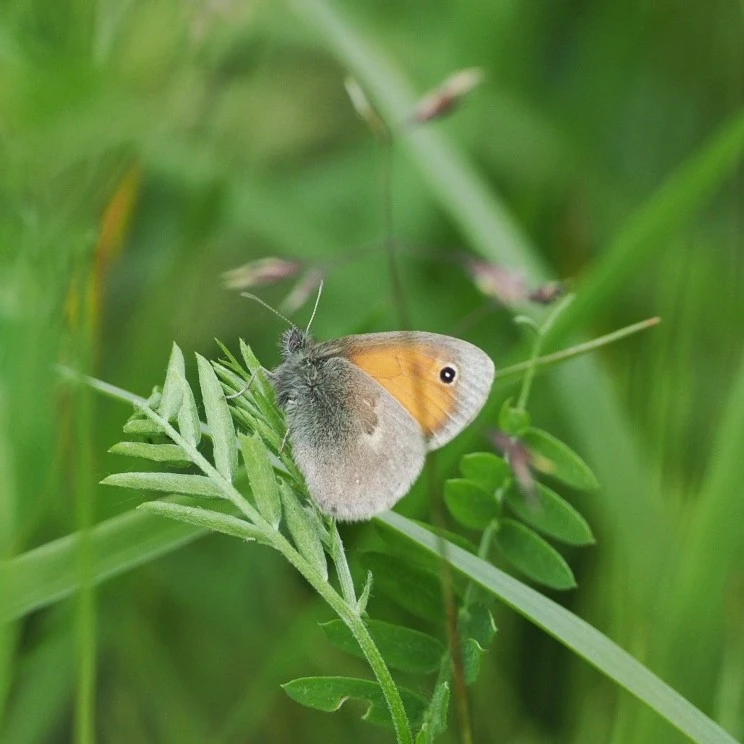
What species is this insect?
Coenonympha pamphilus
